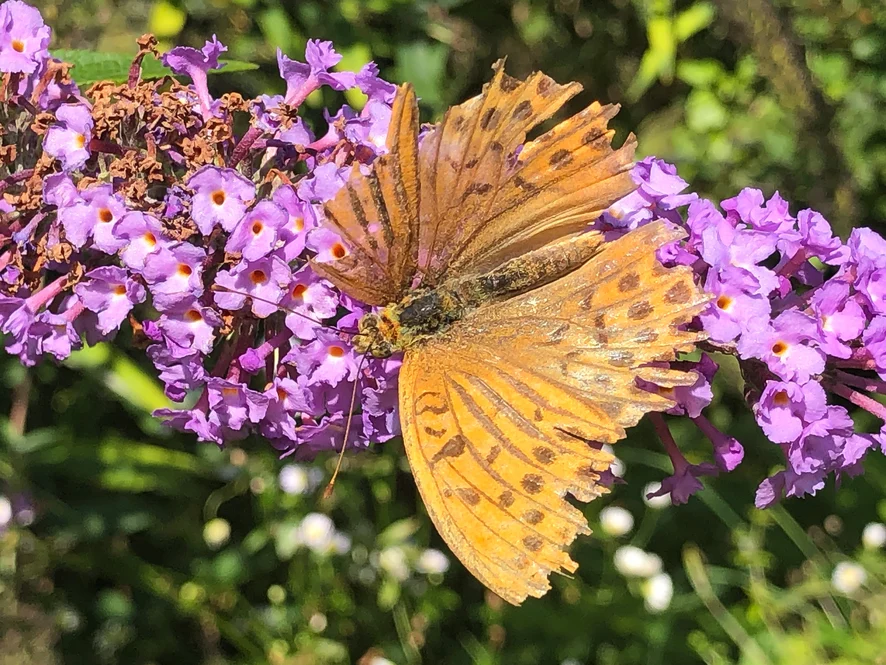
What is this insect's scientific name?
Argynnis paphia
